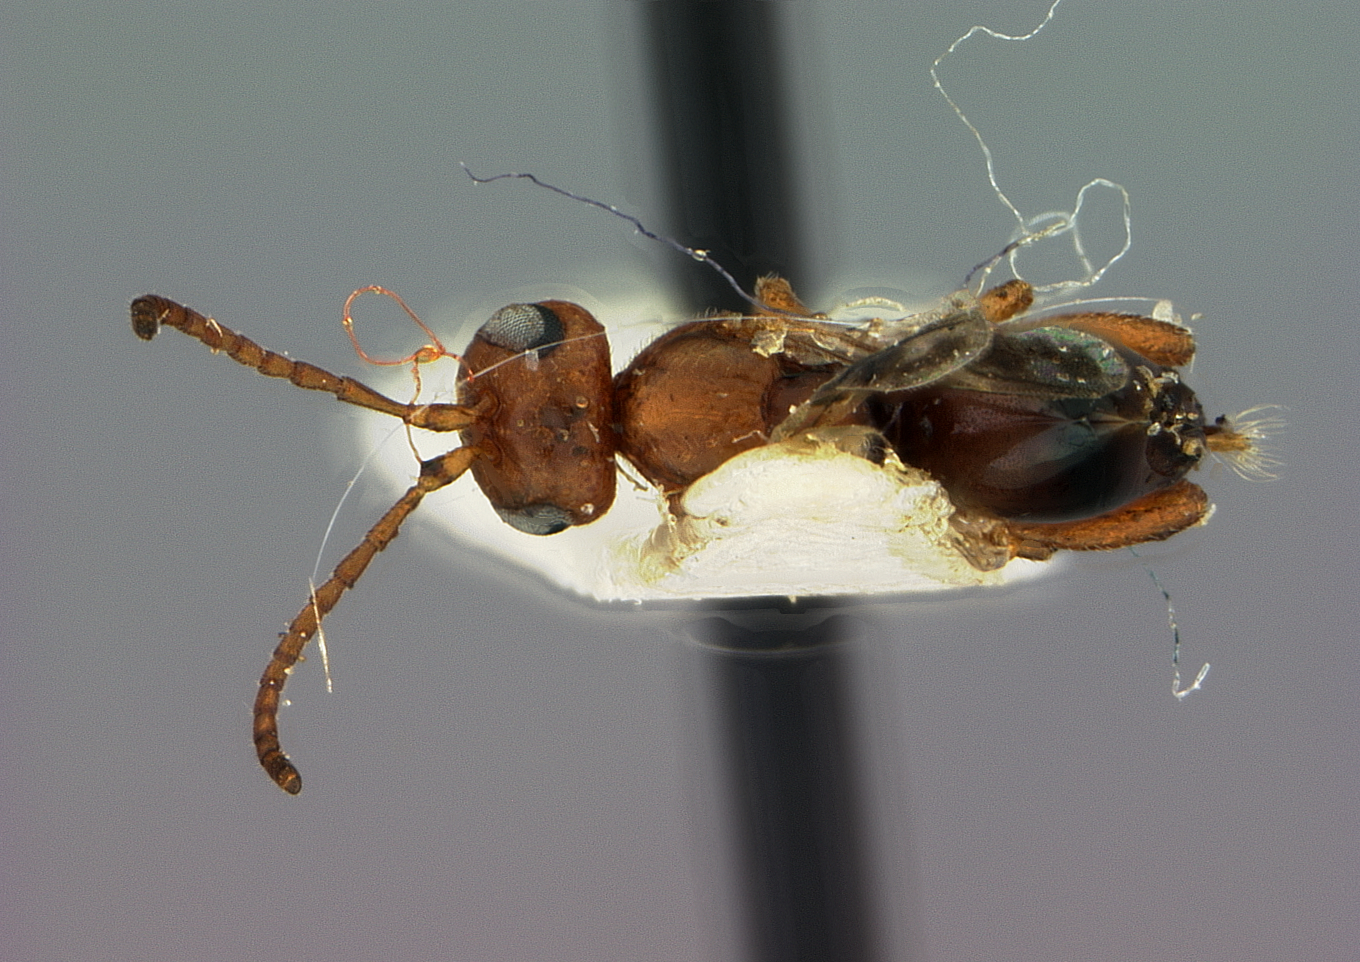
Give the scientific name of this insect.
Xanthoteras pungens
